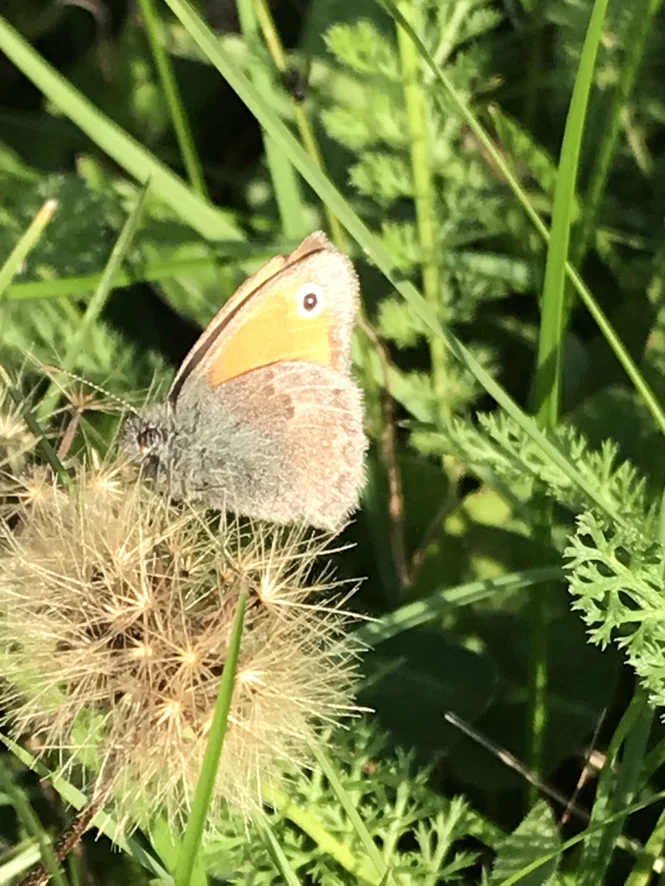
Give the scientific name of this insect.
Coenonympha pamphilus
